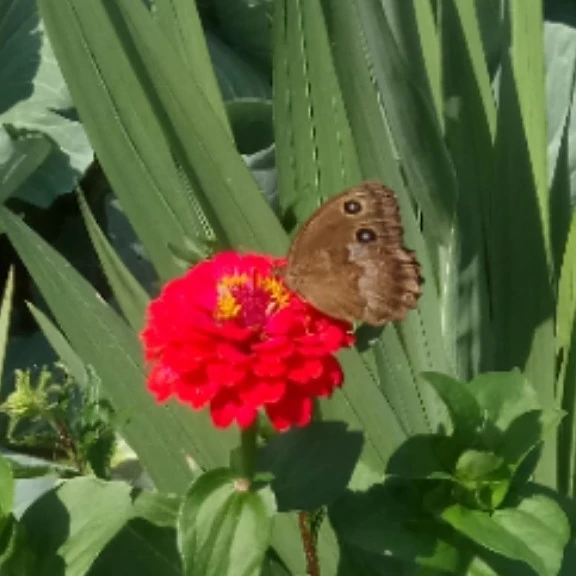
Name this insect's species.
Minois dryas
